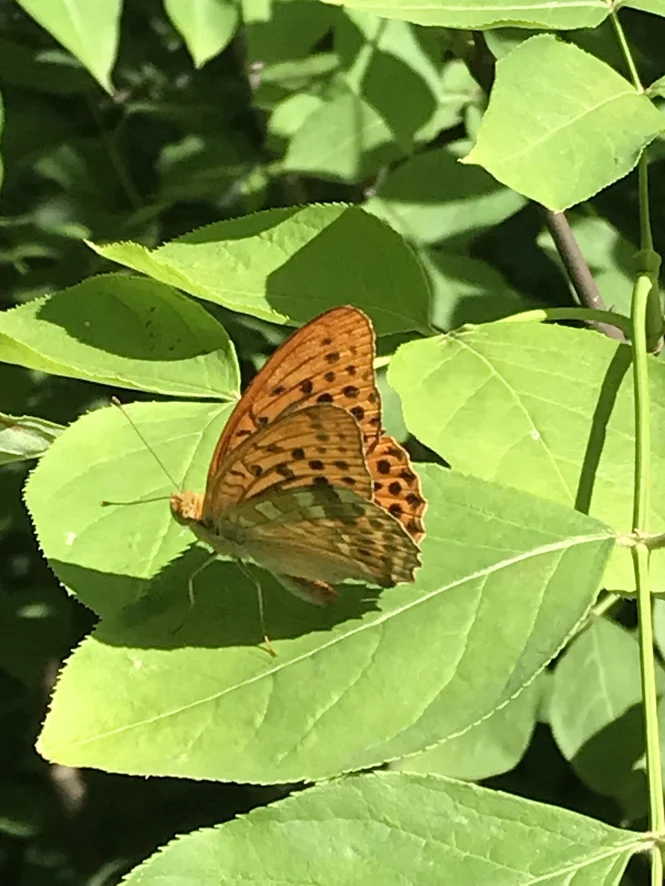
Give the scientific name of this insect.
Argynnis paphia
